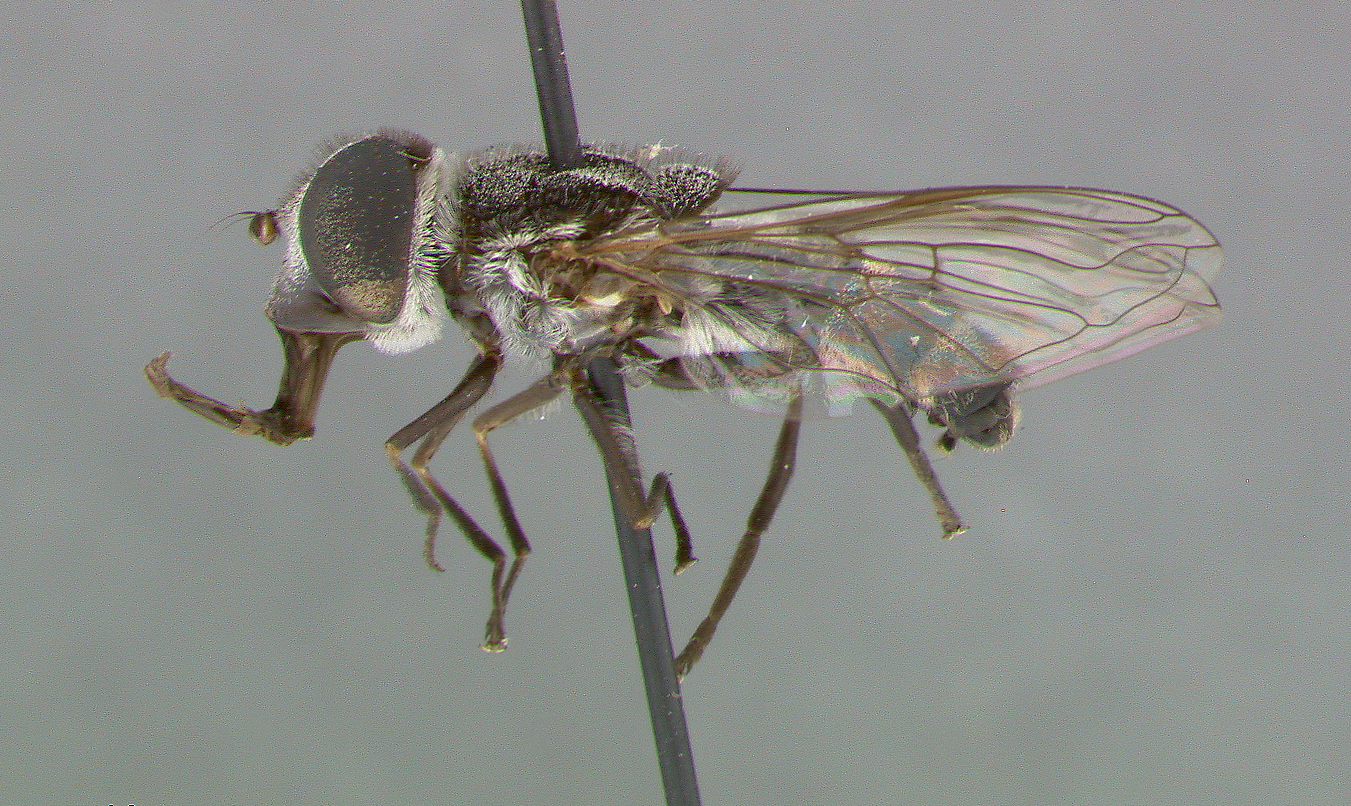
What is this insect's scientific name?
Dissoptera gressitti
